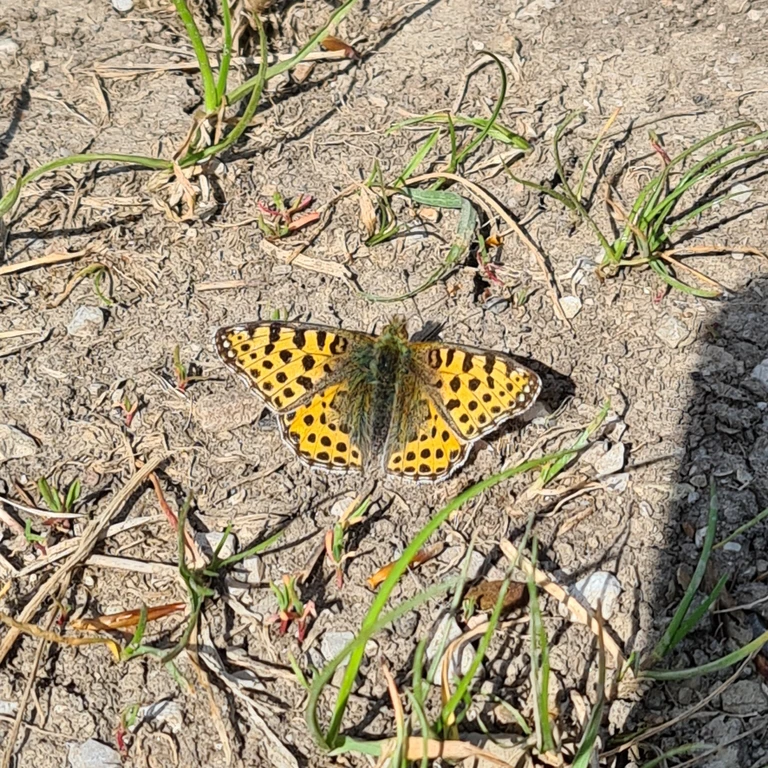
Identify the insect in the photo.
Issoria lathonia
